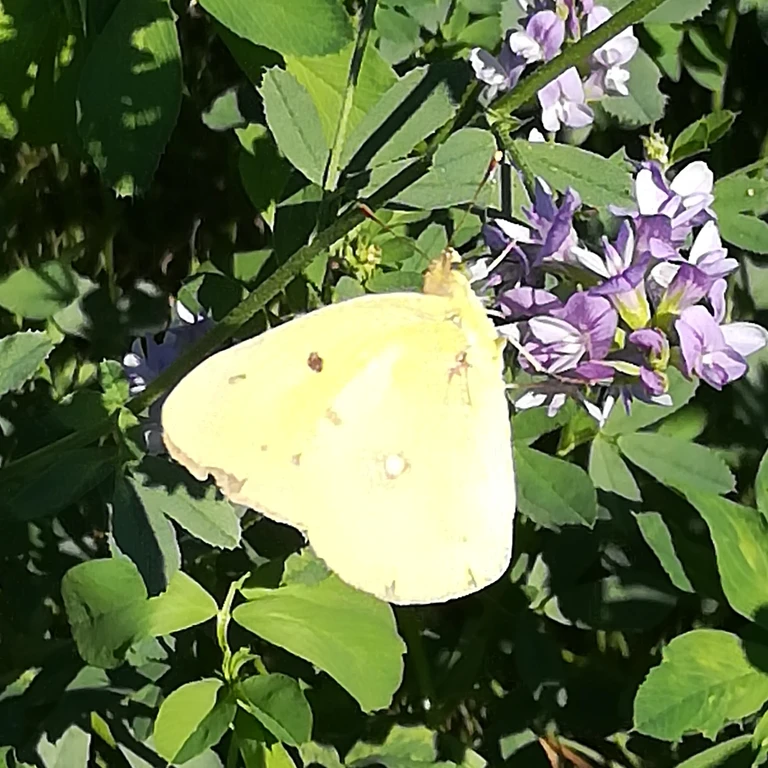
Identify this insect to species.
Colias croceus
